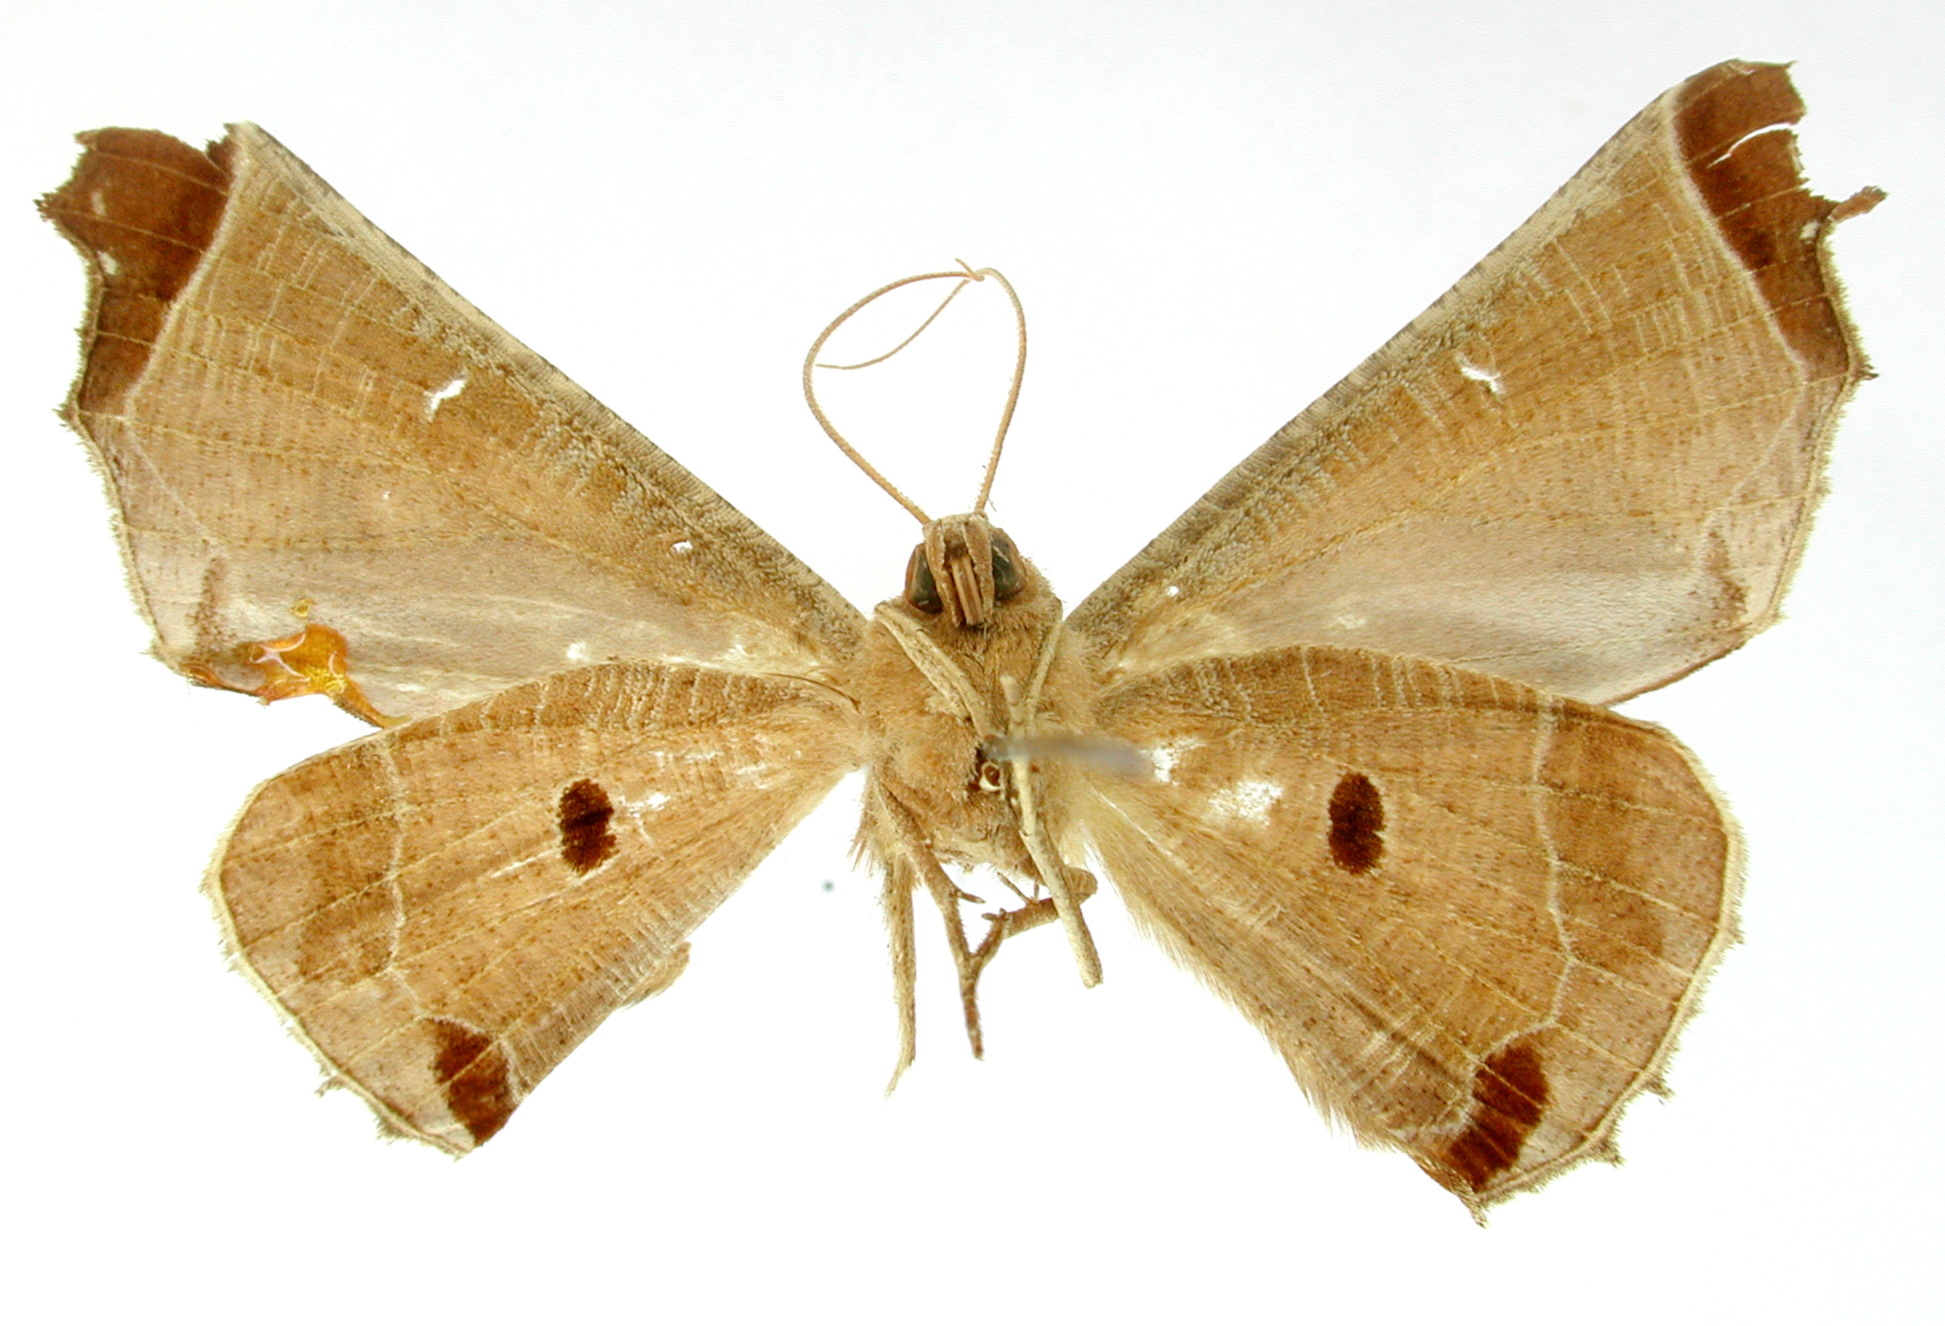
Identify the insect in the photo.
Pero boa
